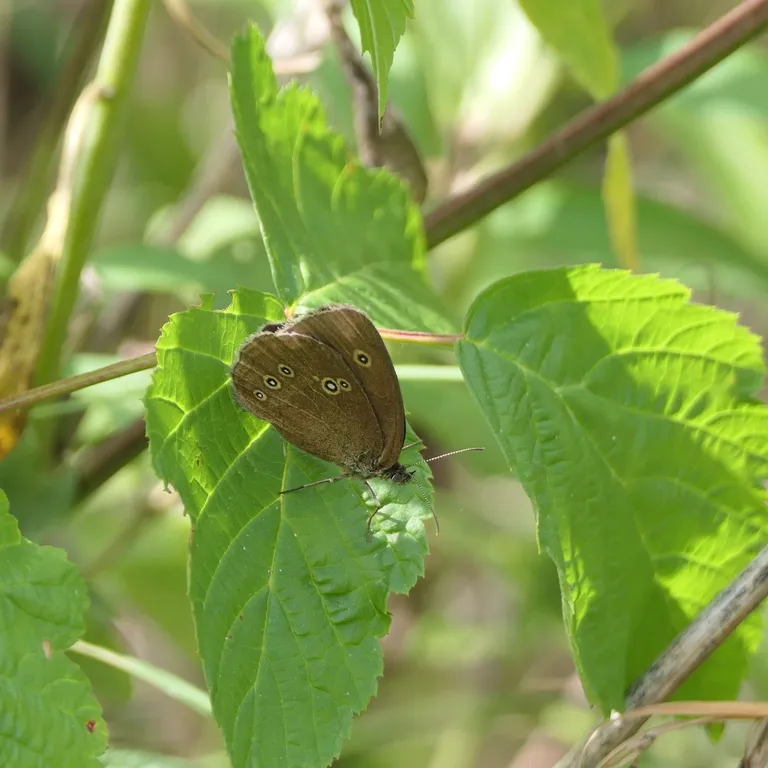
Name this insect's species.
Aphantopus hyperantus
